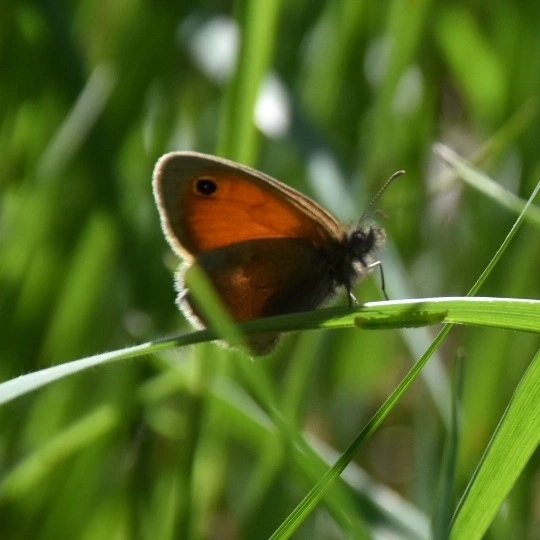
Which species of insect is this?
Coenonympha pamphilus
